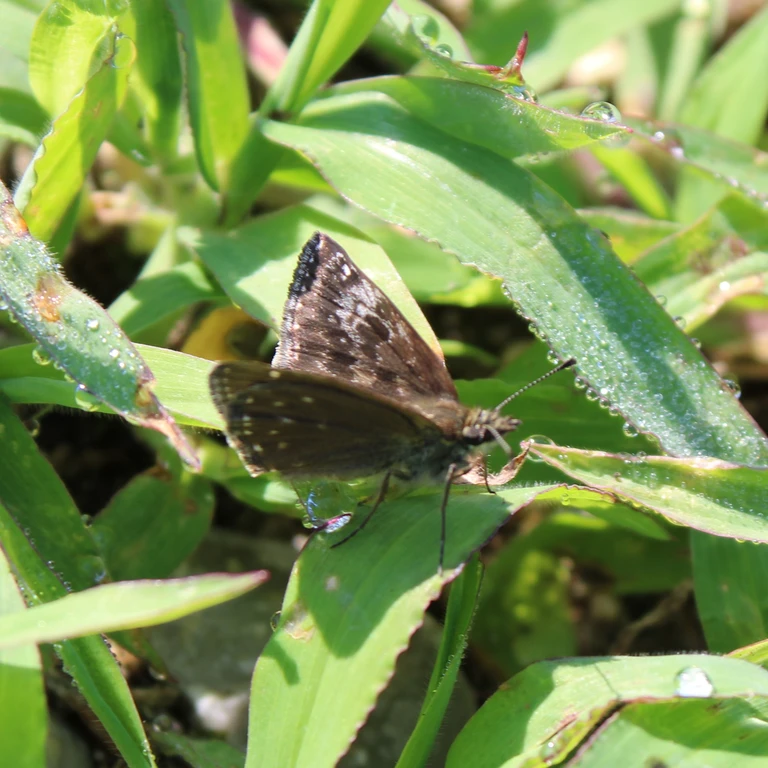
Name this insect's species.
Erynnis tages
